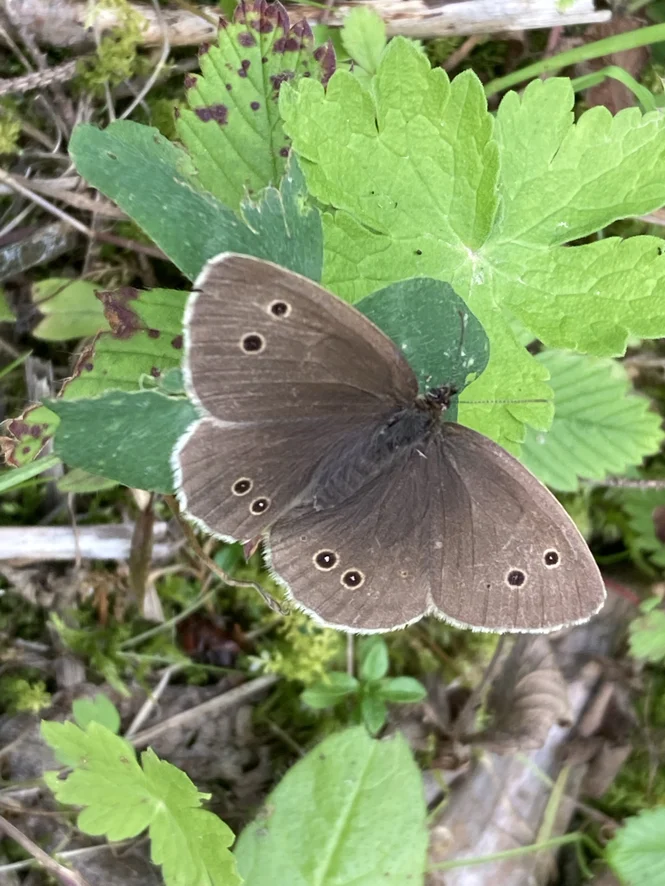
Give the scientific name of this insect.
Aphantopus hyperantus
